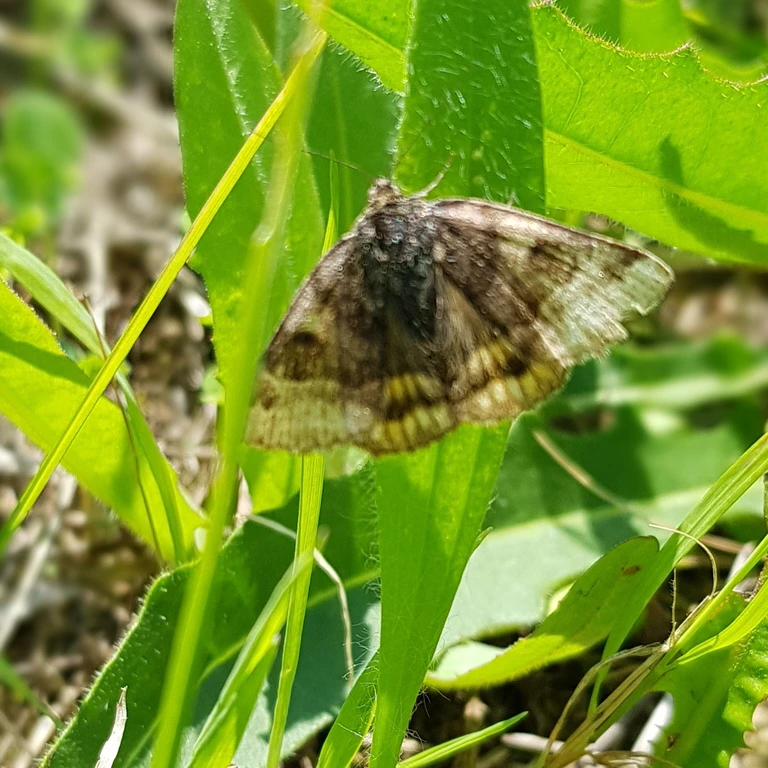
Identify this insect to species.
Euclidia glyphica
